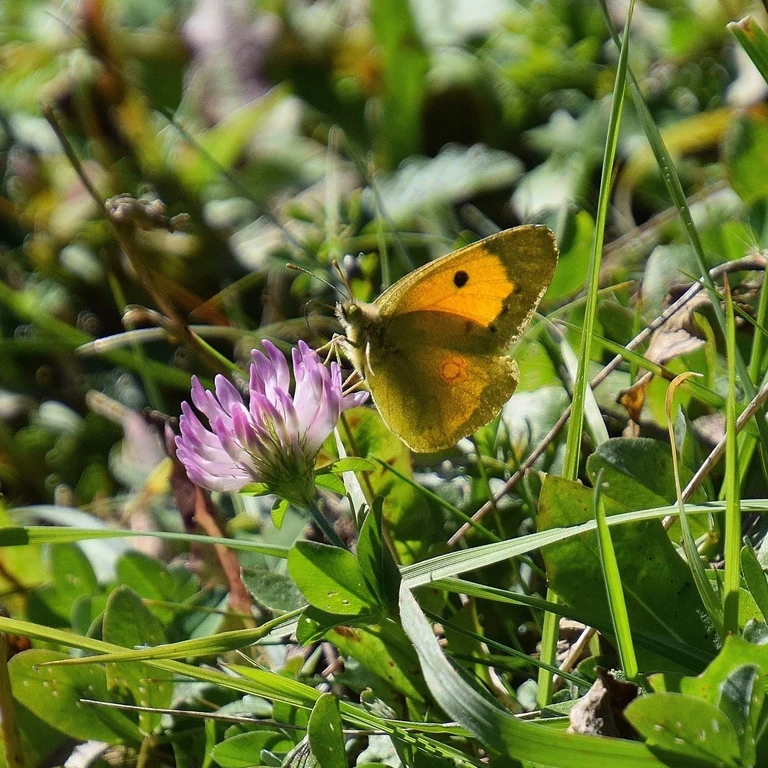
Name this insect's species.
Colias croceus
